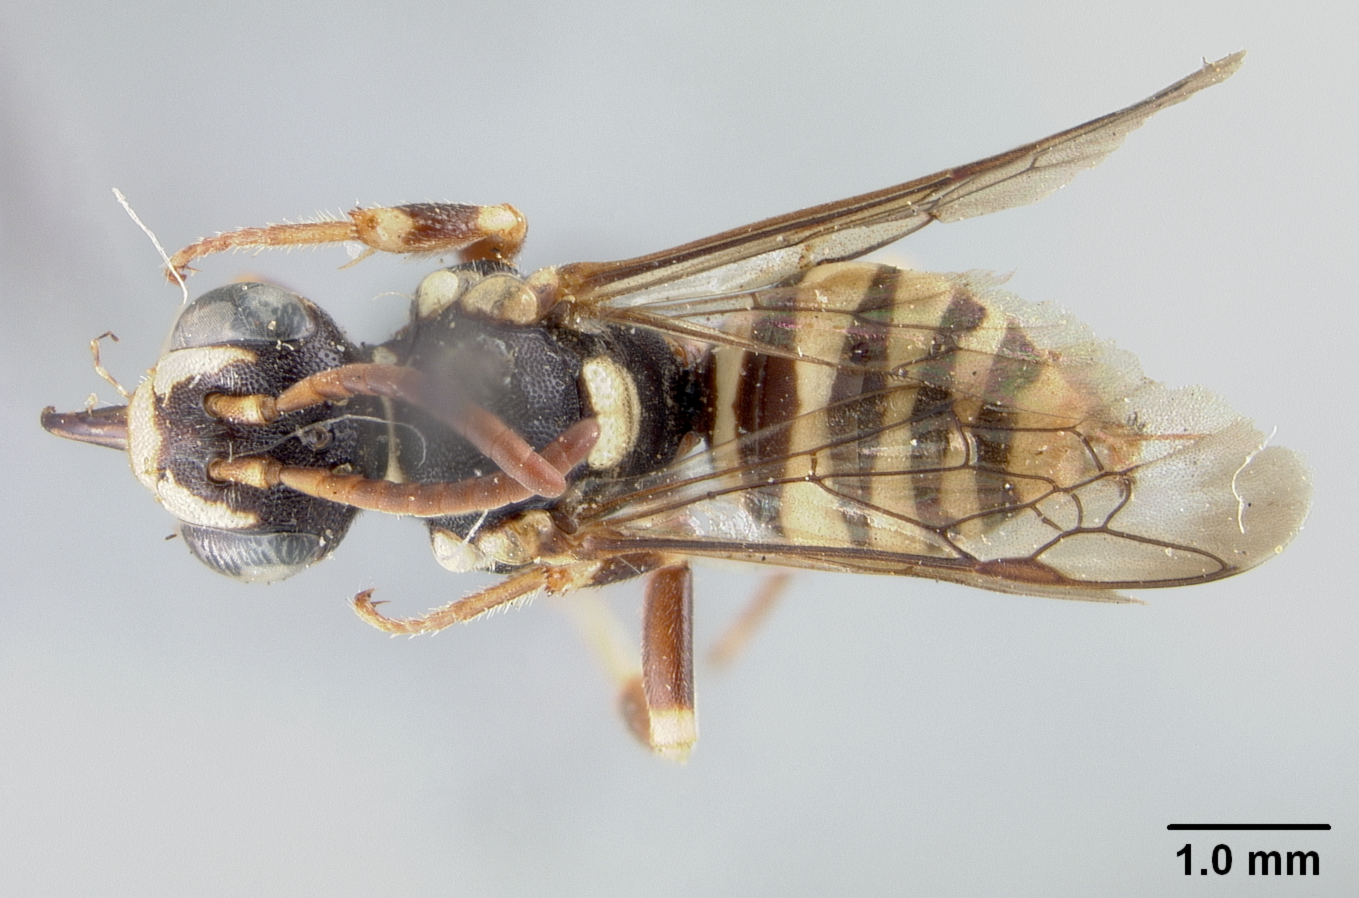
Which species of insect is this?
Nomada mutans
